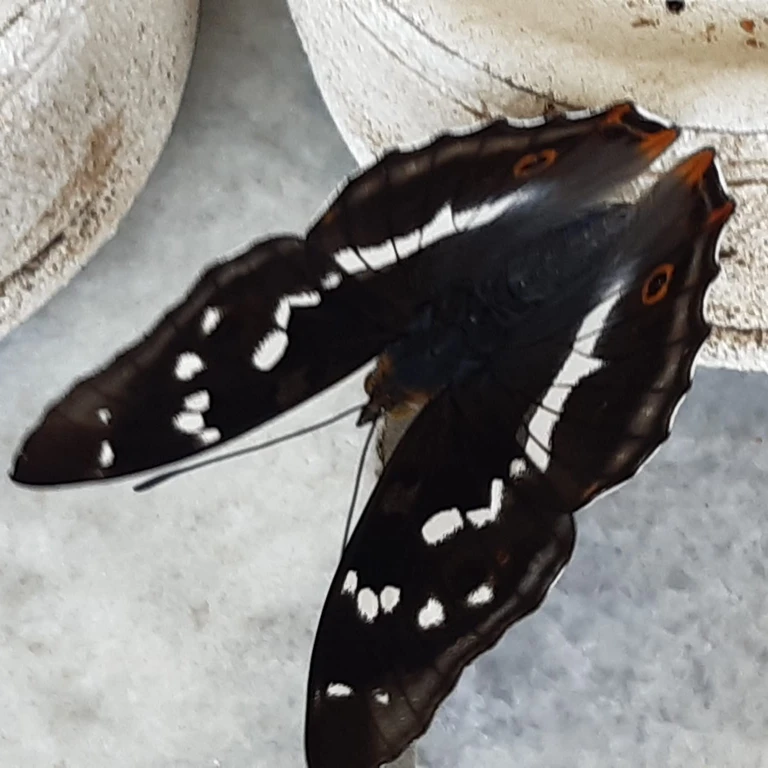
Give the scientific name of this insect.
Apatura iris
